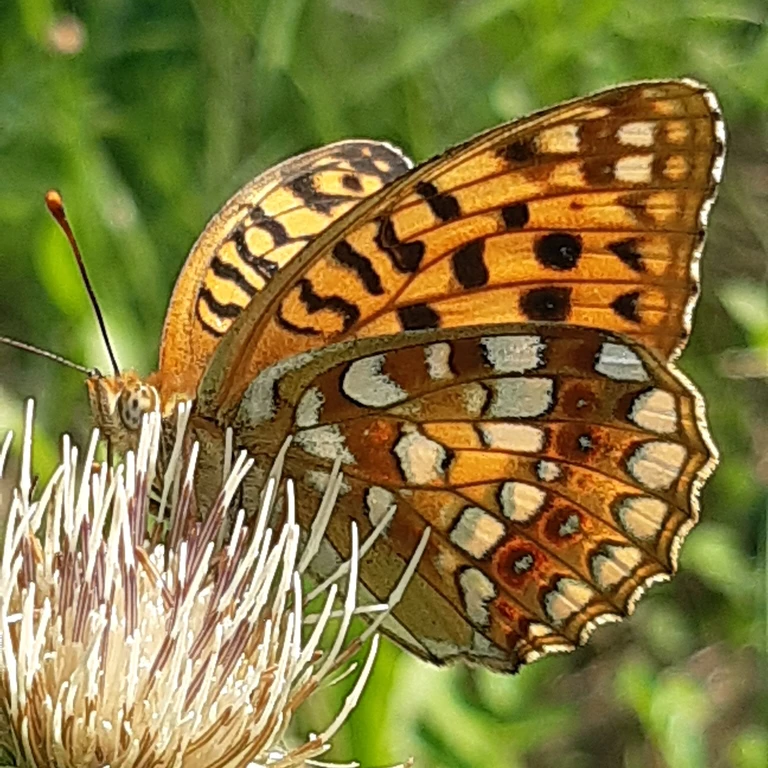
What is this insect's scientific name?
Fabriciana adippe
